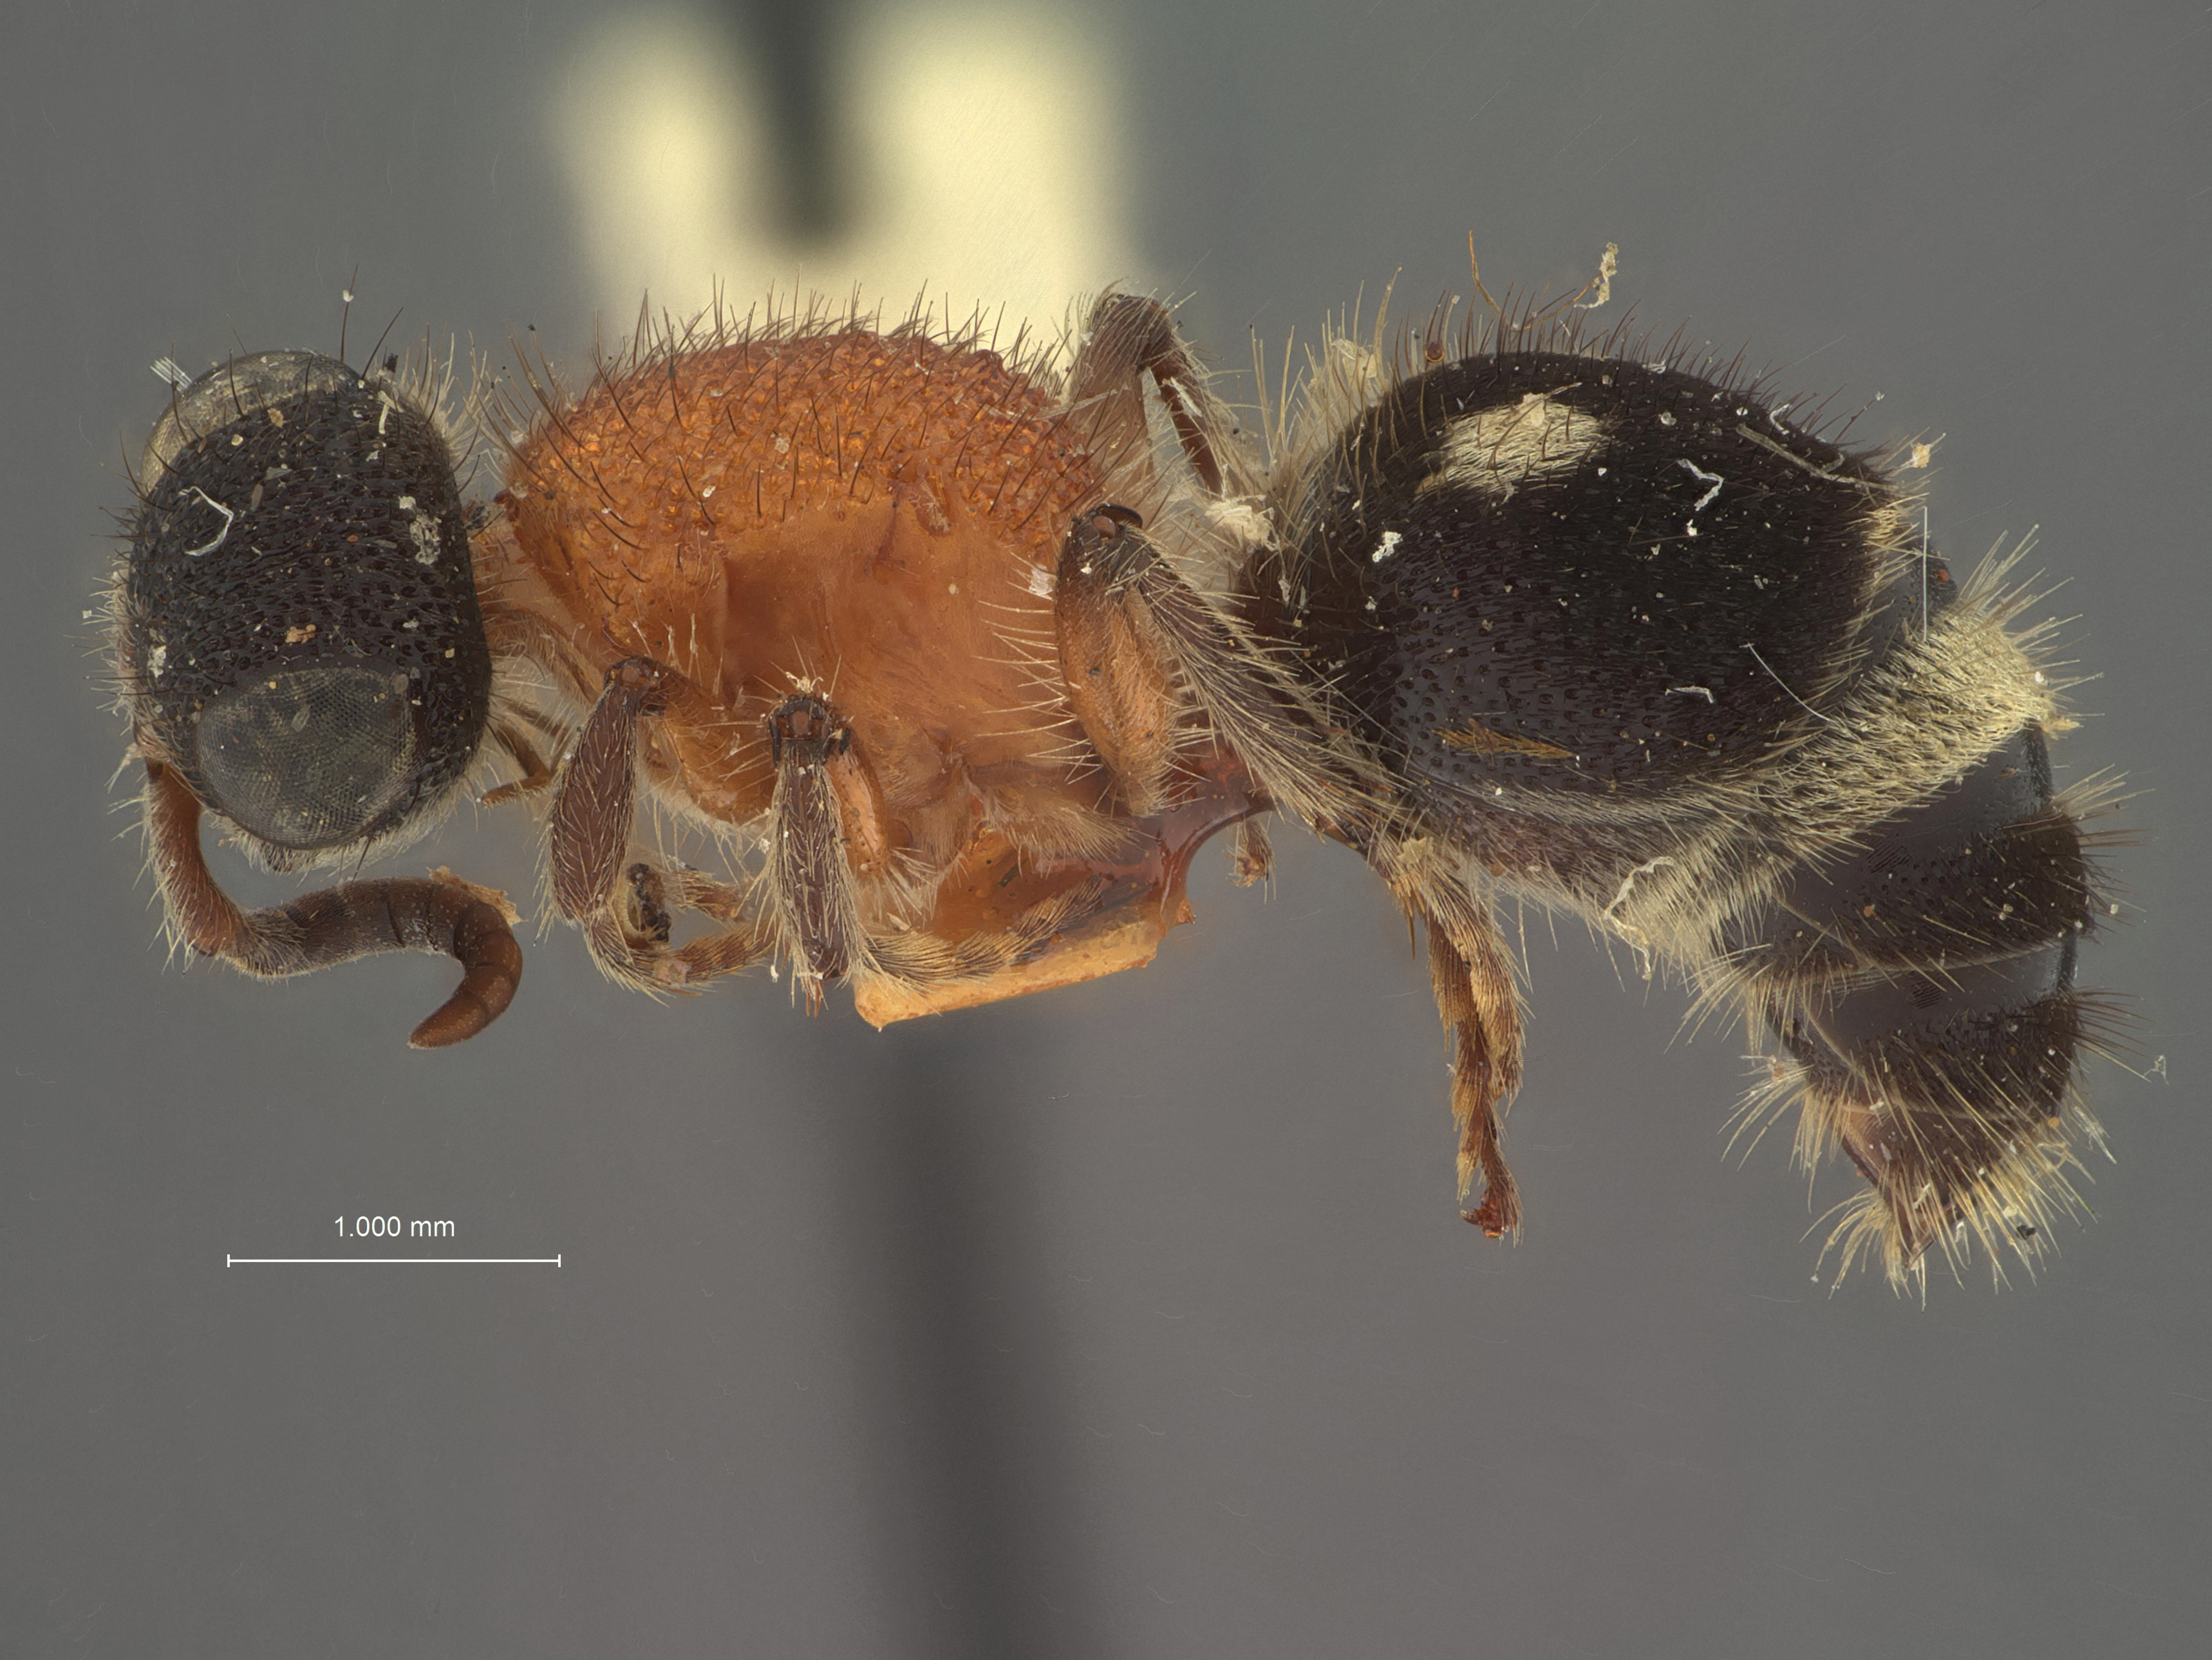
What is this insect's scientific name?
Timulla proserpina
